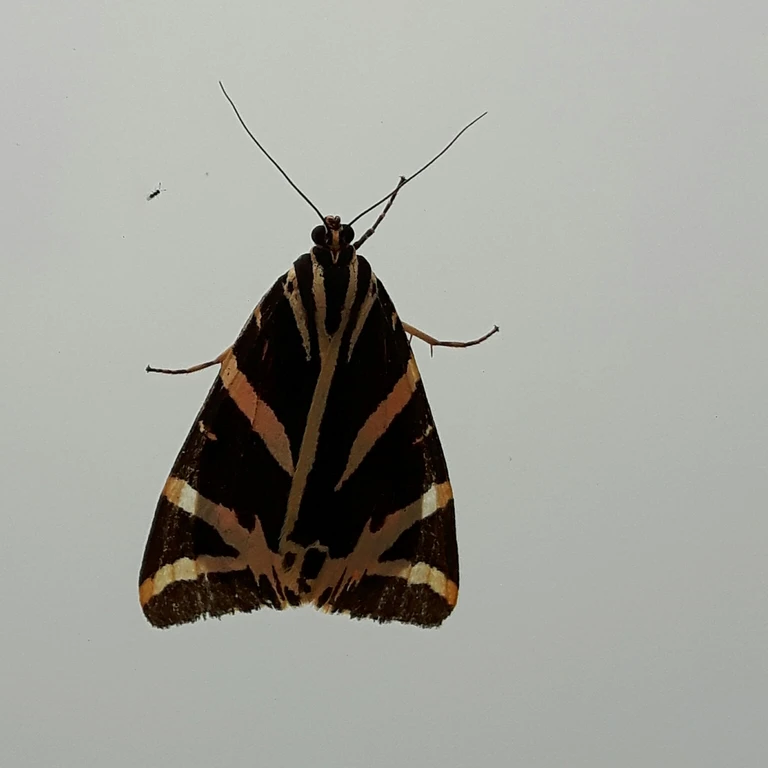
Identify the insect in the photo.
Euplagia quadripunctaria
